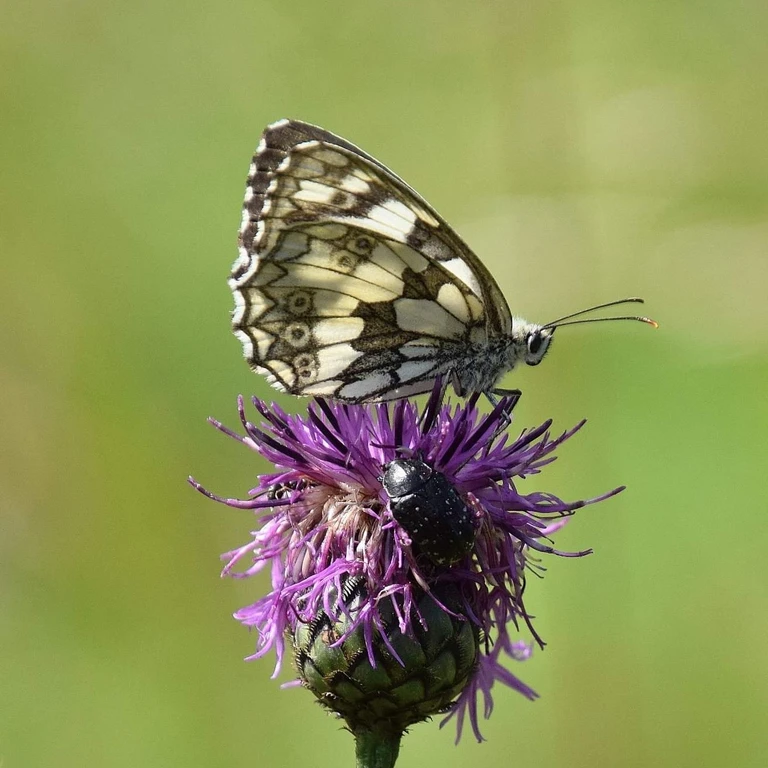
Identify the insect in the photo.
Melanargia galathea
